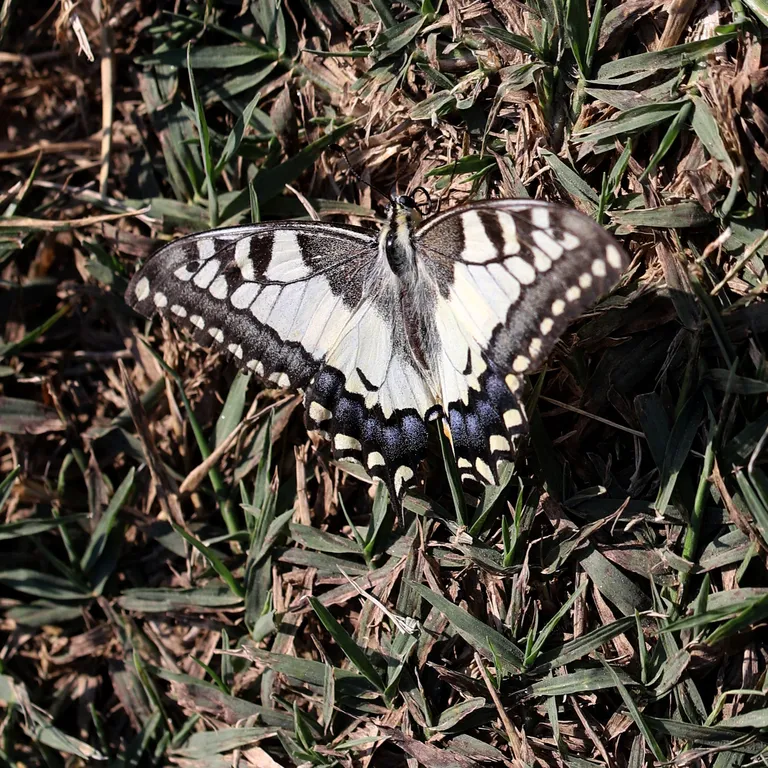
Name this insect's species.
Papilio machaon
